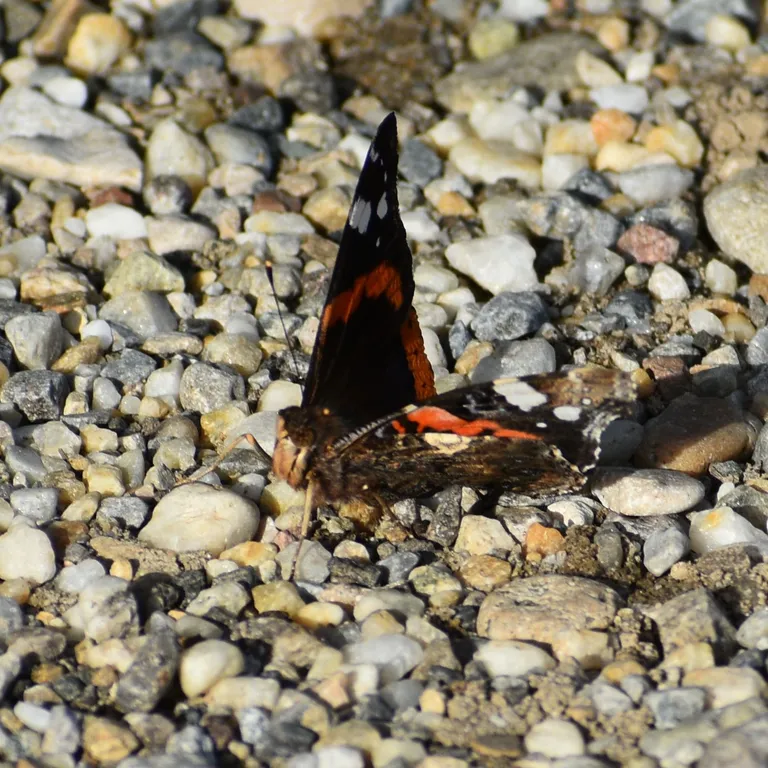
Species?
Vanessa atalanta
